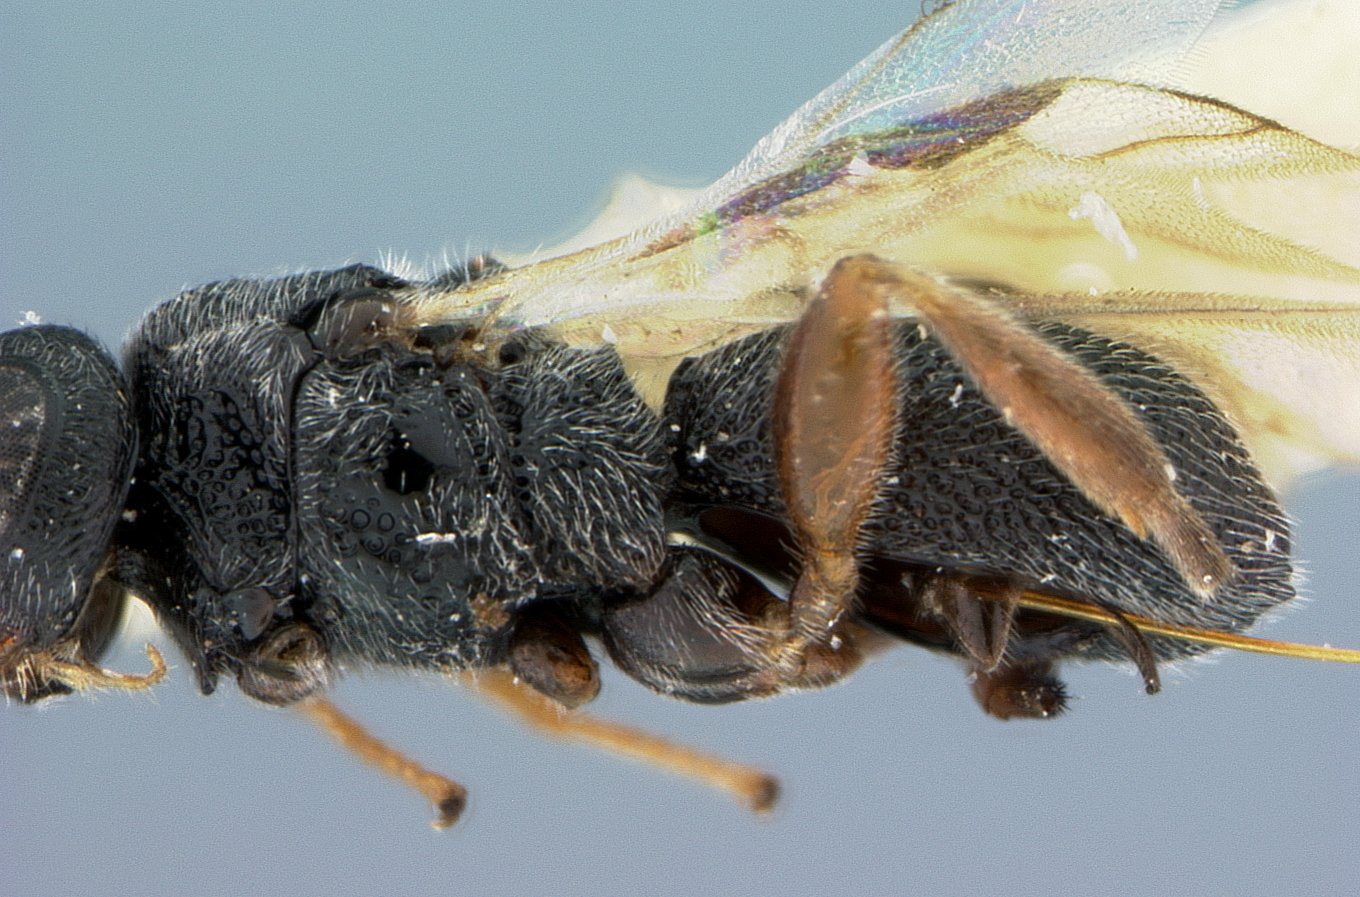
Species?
Urosigalphus aquilus
